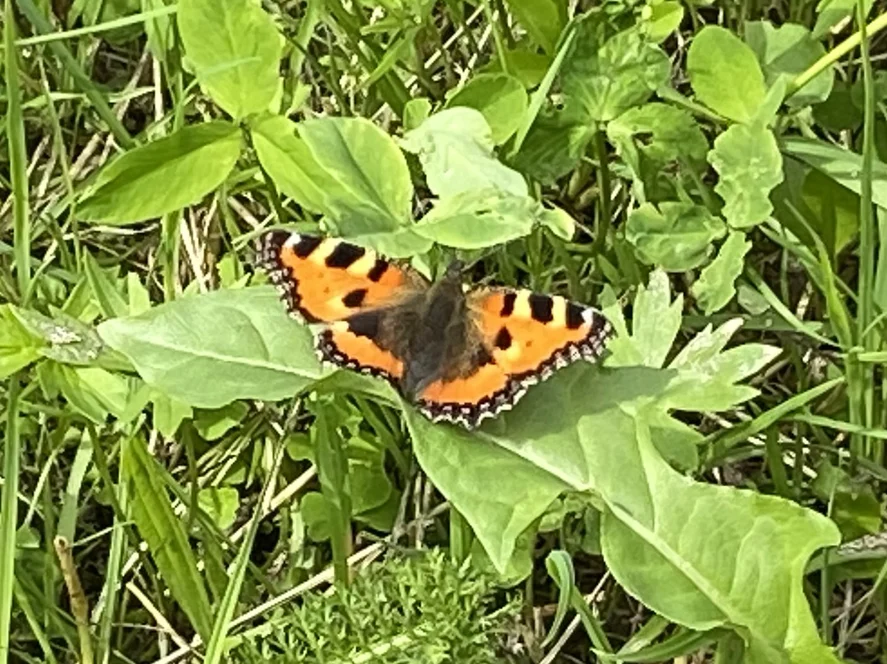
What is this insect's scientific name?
Aglais urticae
